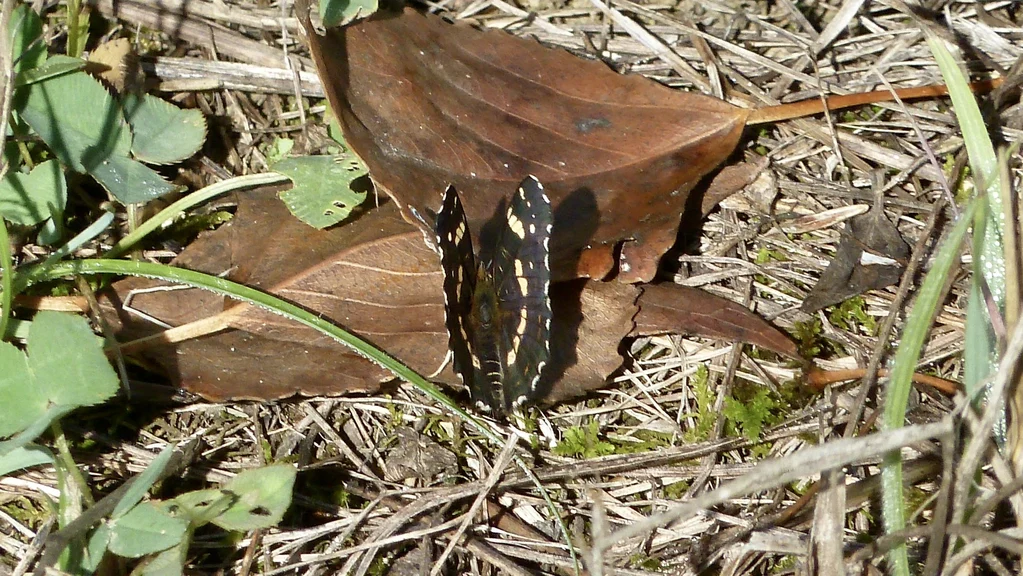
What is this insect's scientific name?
Araschnia levana
